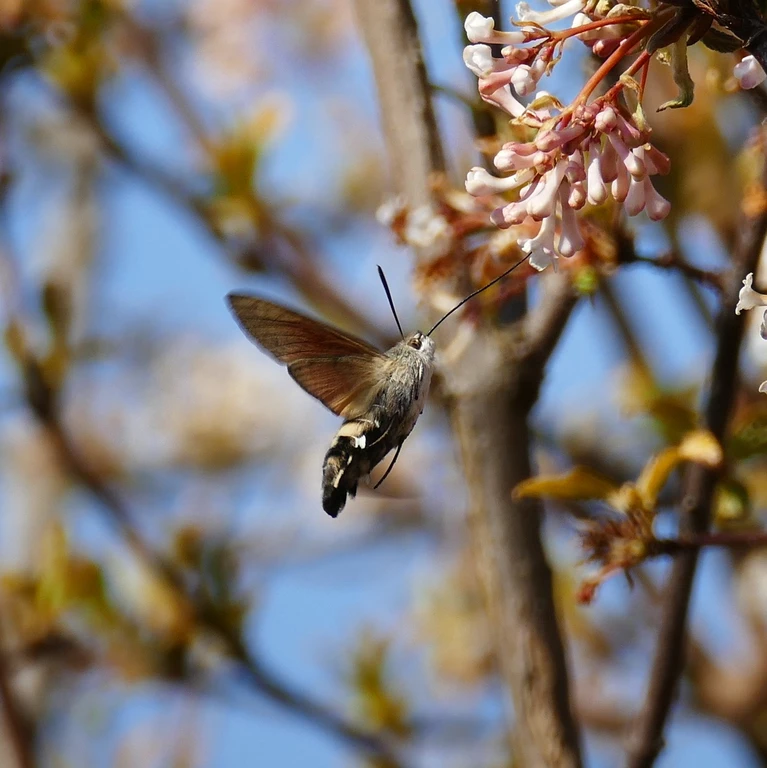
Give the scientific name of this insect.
Macroglossum stellatarum
